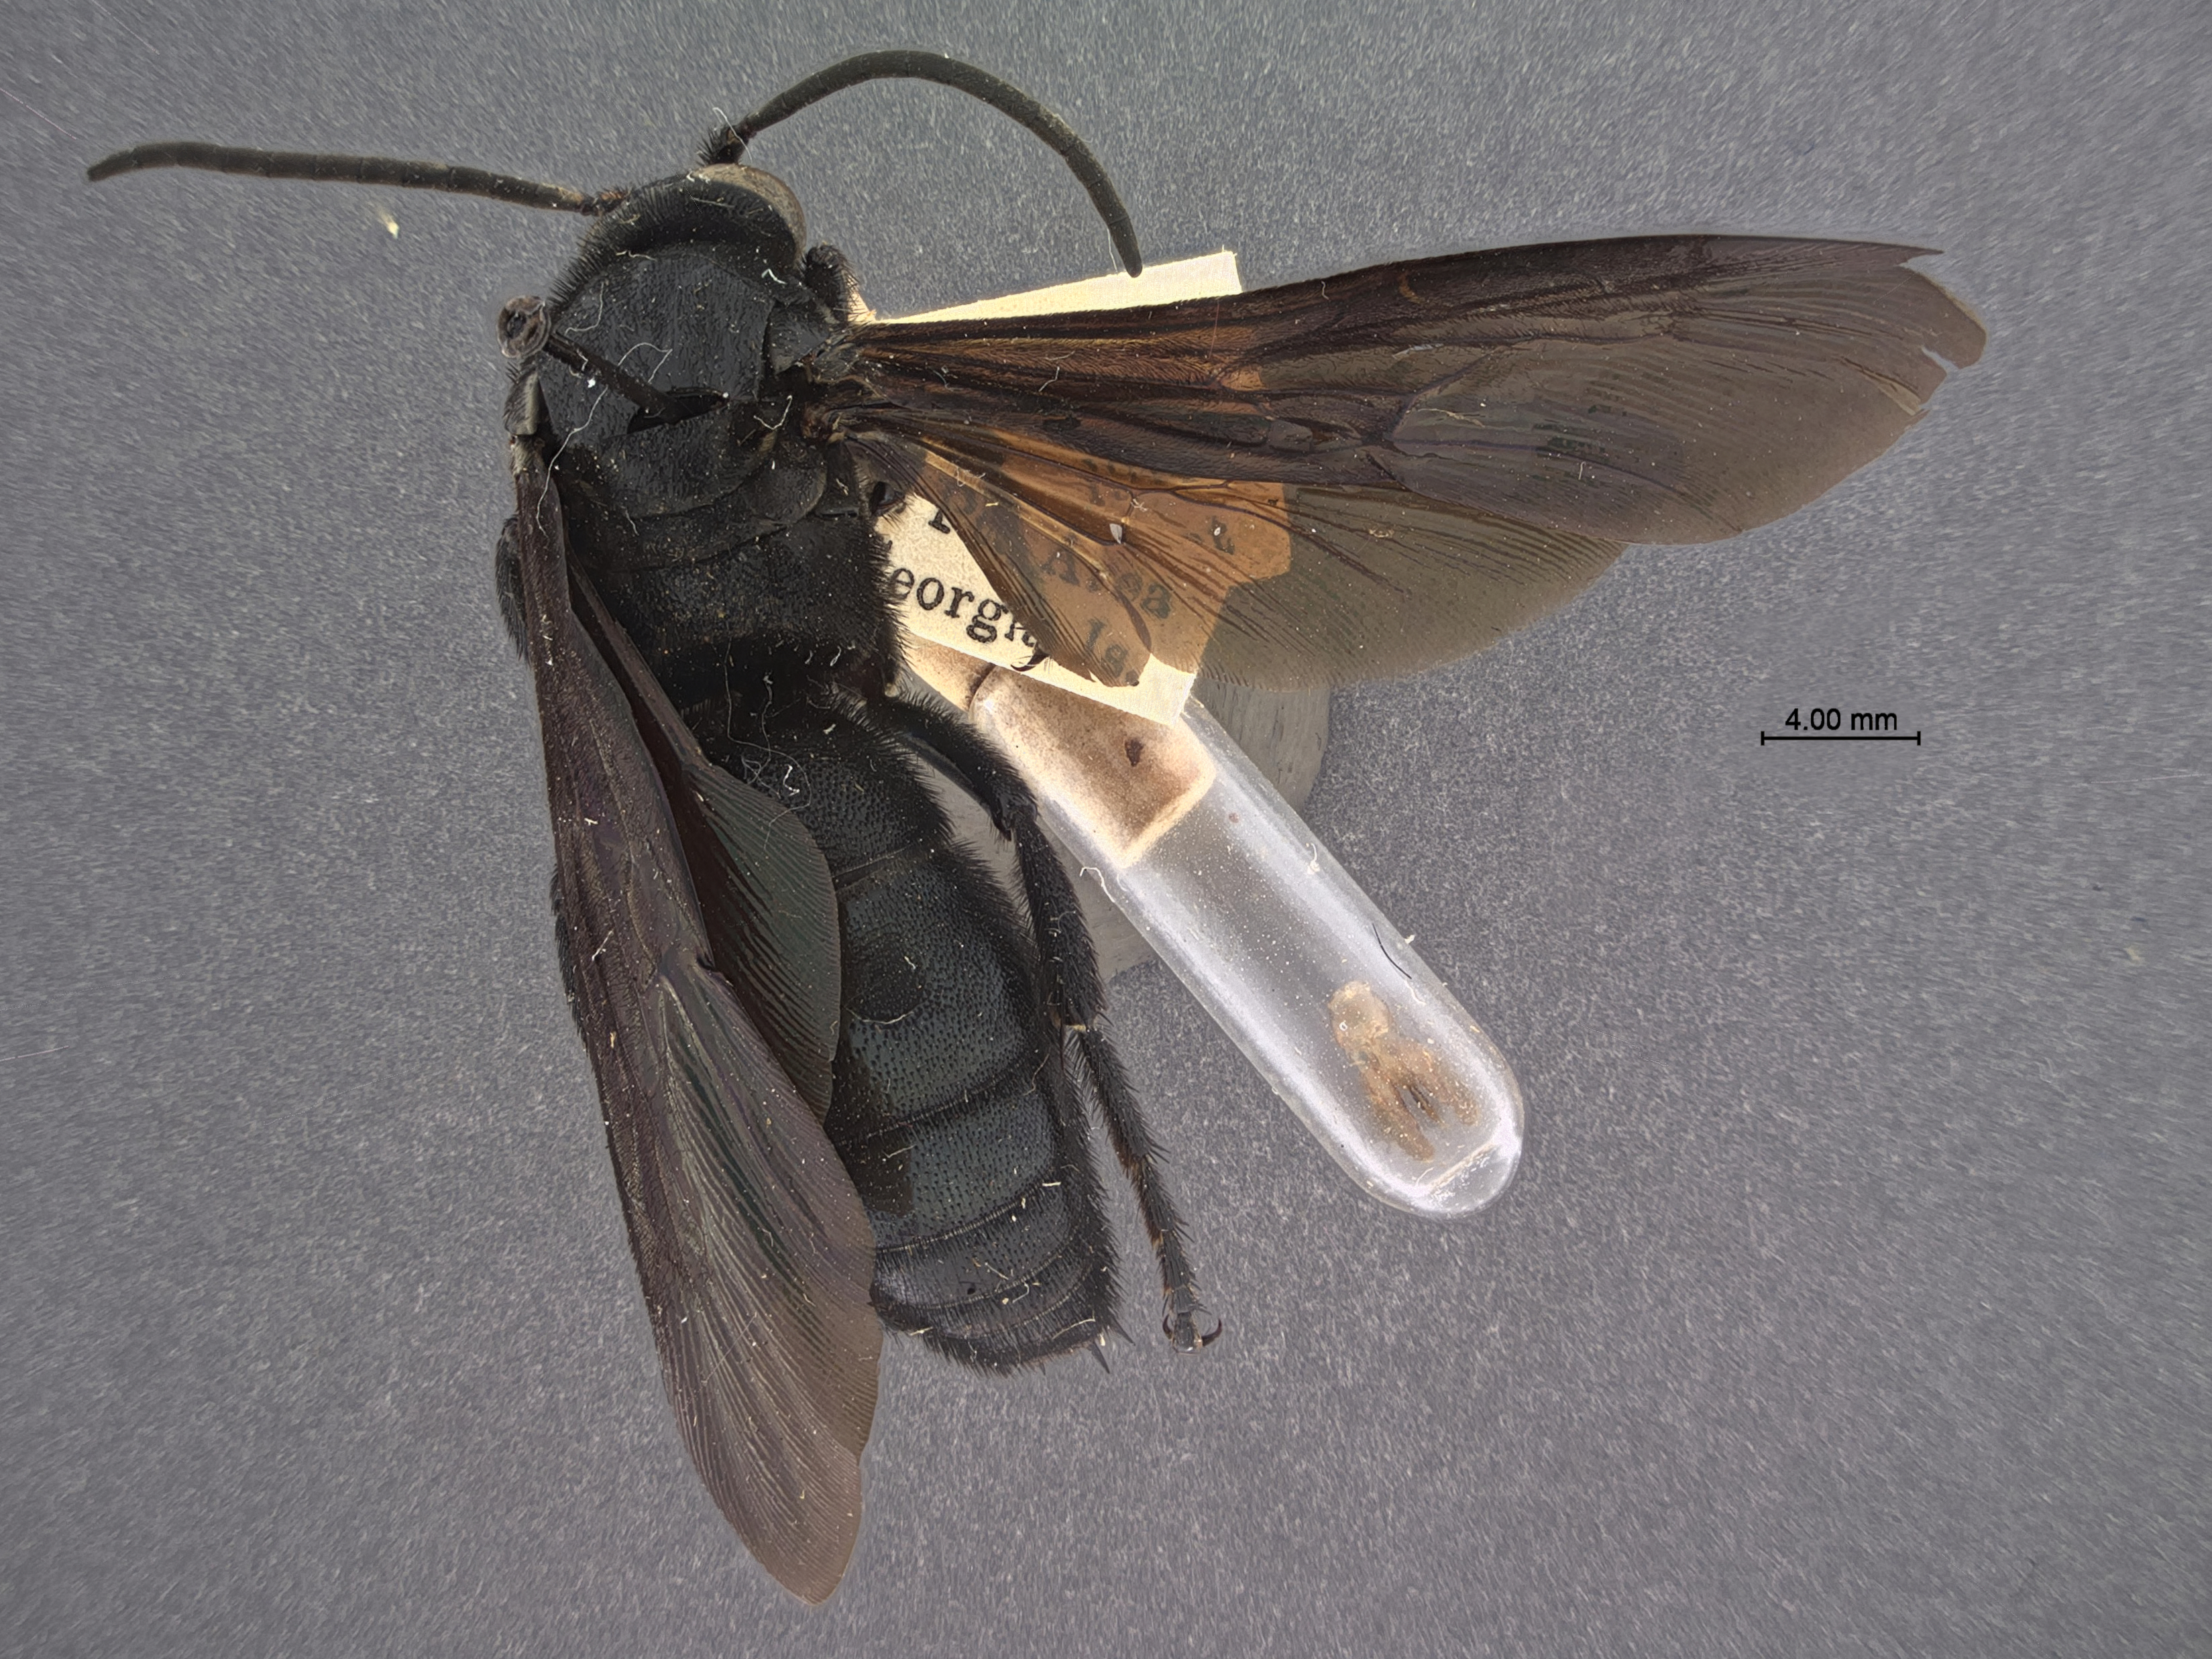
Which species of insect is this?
Scolia pulchripennis
